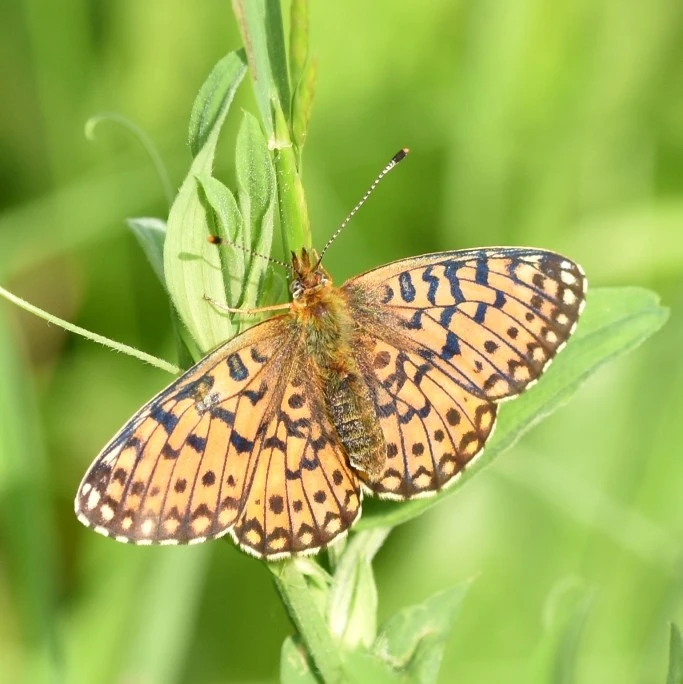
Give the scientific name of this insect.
Boloria selene
